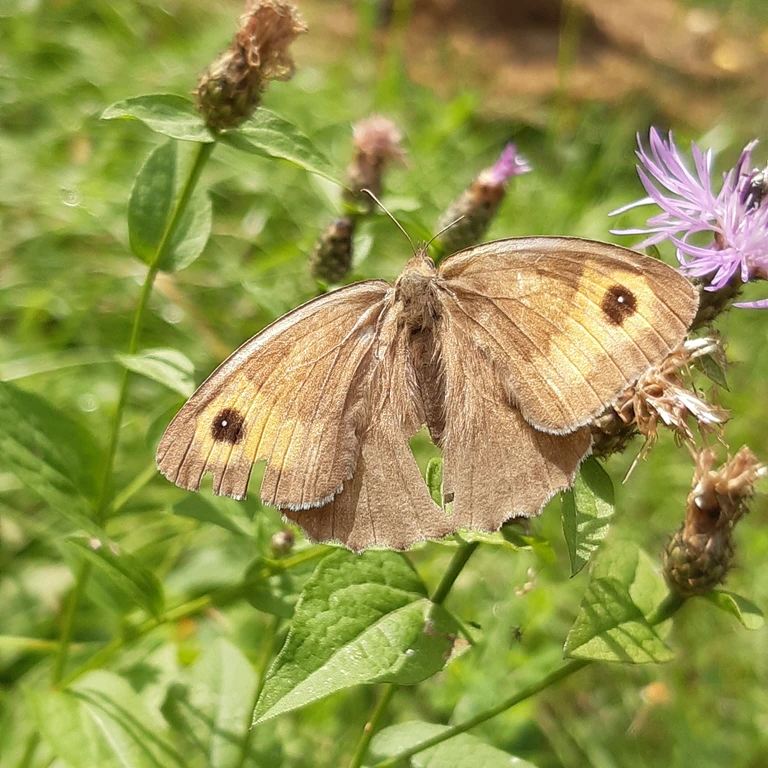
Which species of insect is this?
Maniola jurtina
